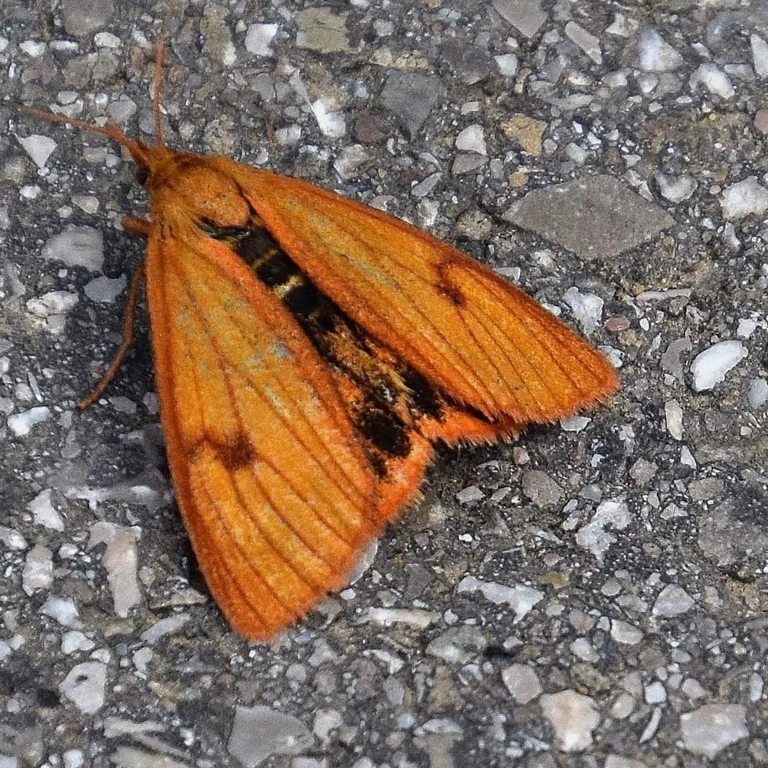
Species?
Diacrisia sannio
